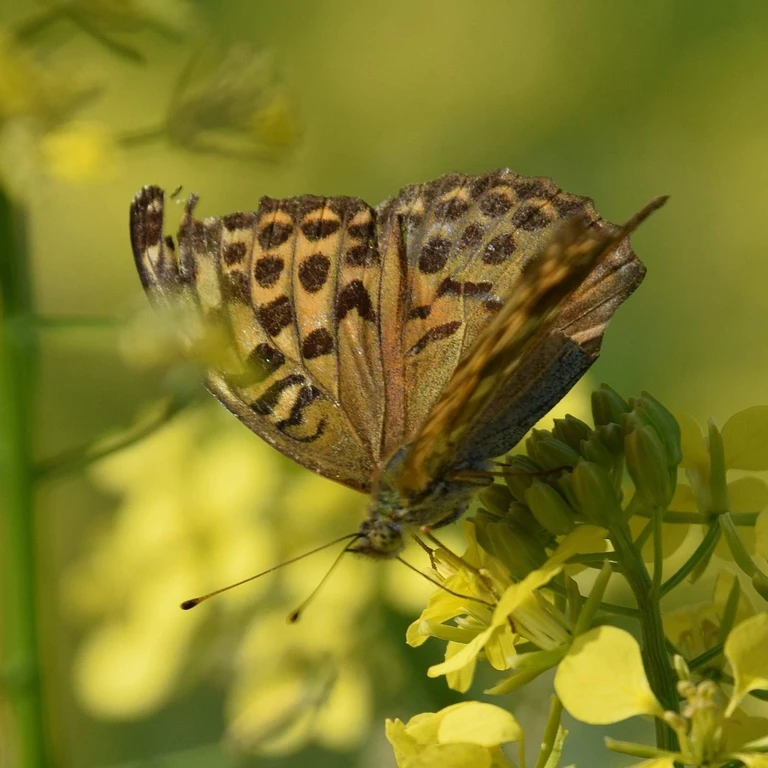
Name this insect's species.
Argynnis paphia
